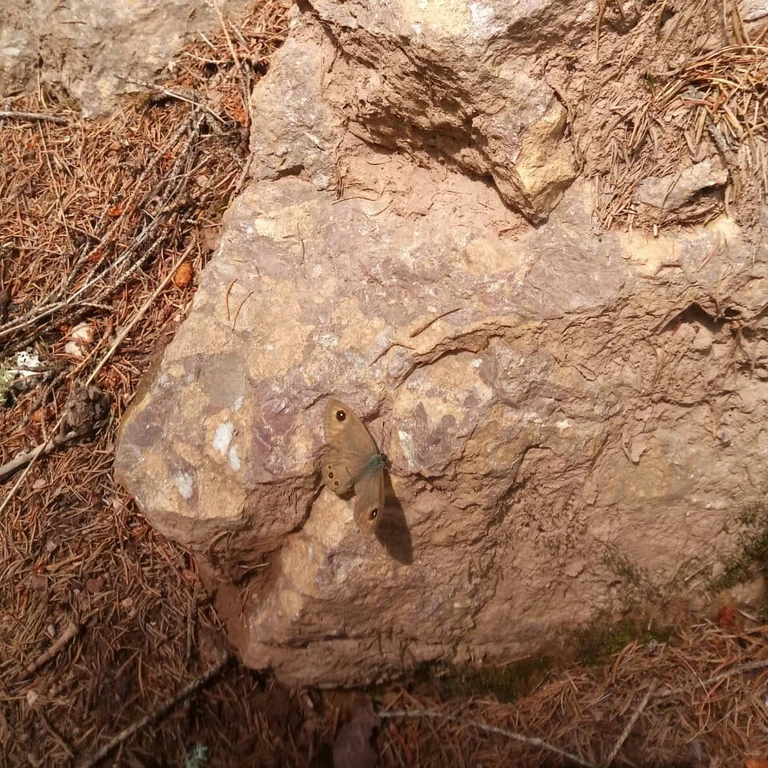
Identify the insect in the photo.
Lasiommata maera (also Pararge maera)
